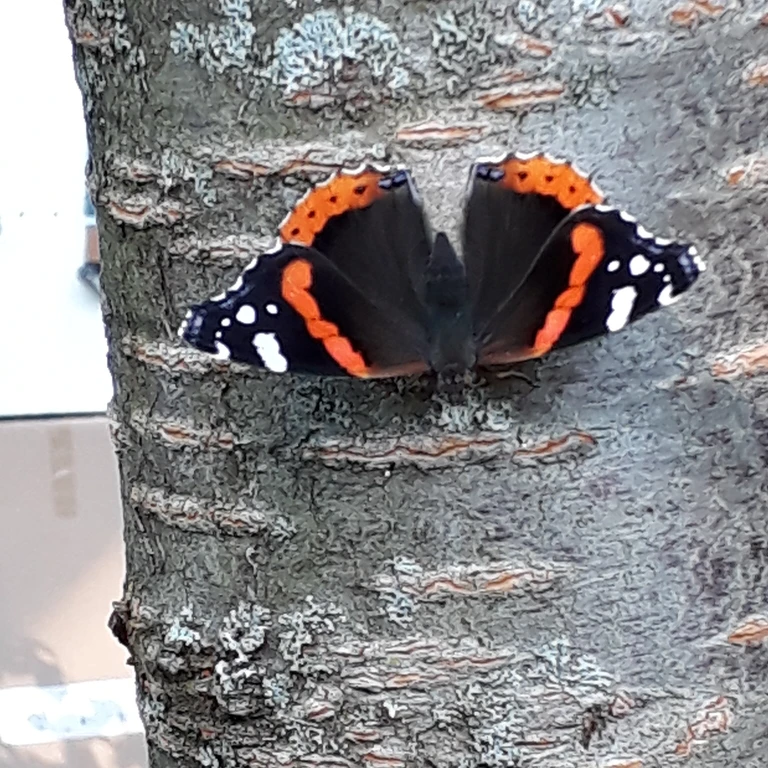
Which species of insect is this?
Vanessa atalanta
